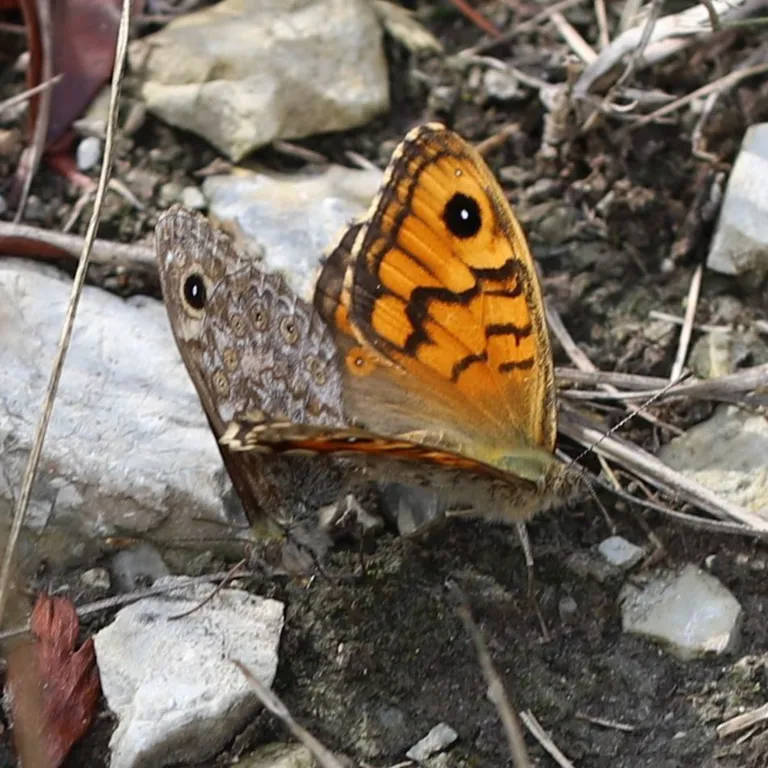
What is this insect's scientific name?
Lasiommata megera (also Pararge megera)
